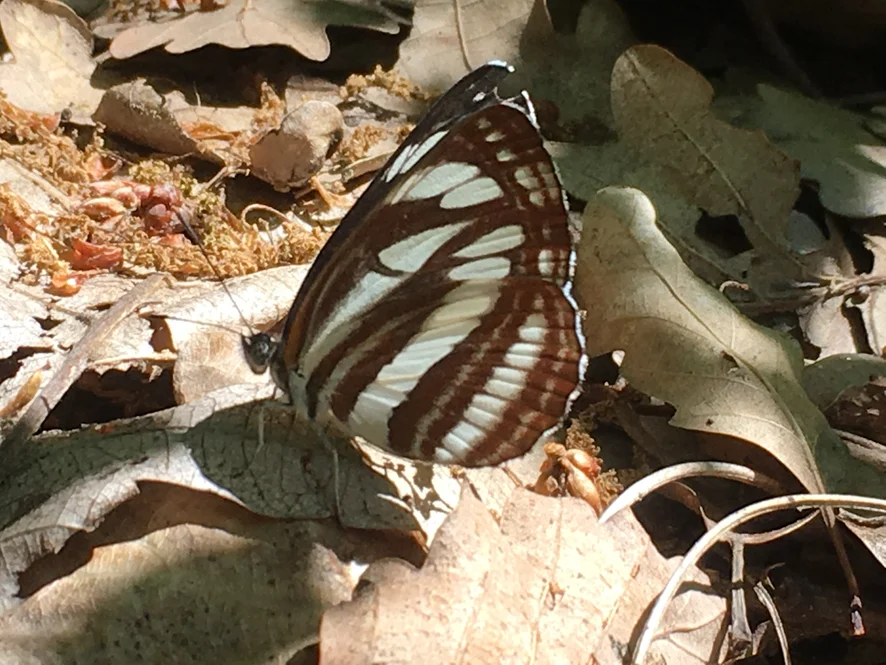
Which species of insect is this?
Neptis sappho
